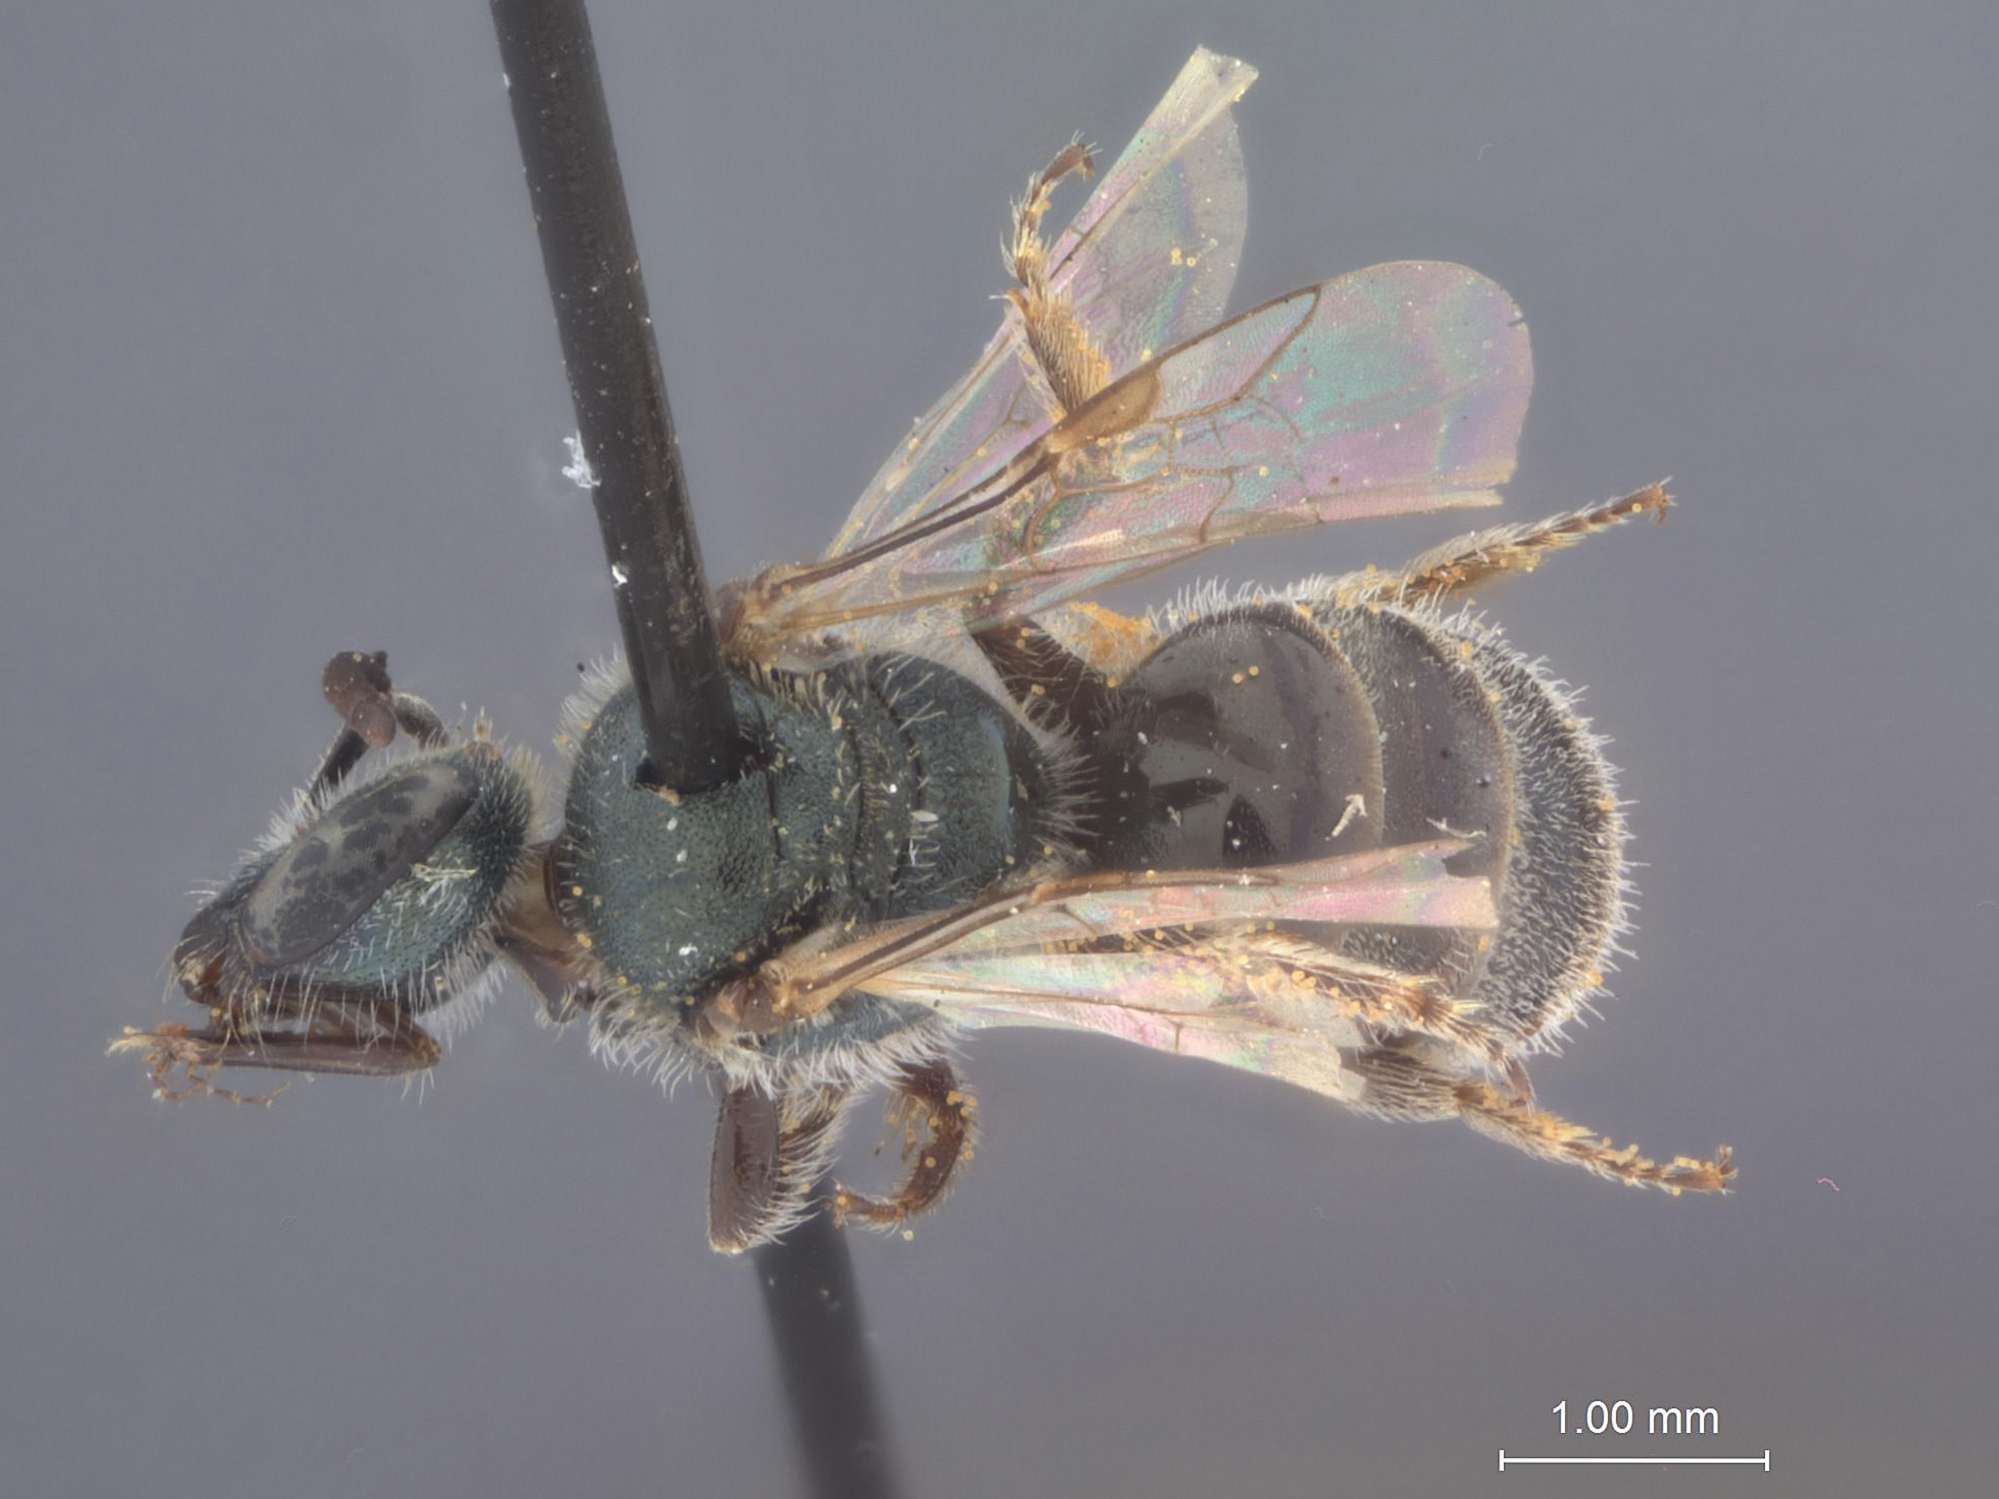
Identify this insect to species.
Halictus grinnelli
